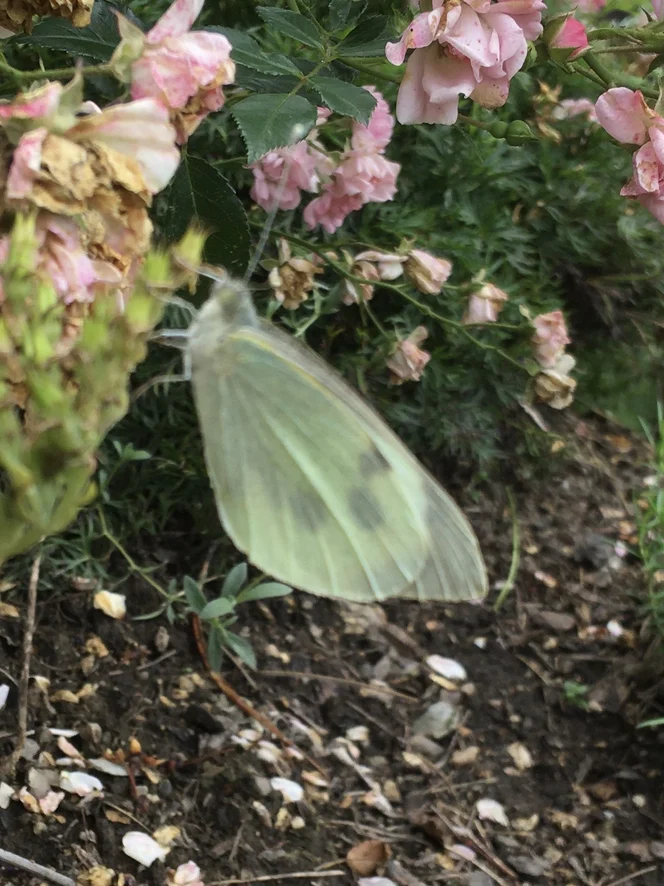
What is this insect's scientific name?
Pieris brassicae
